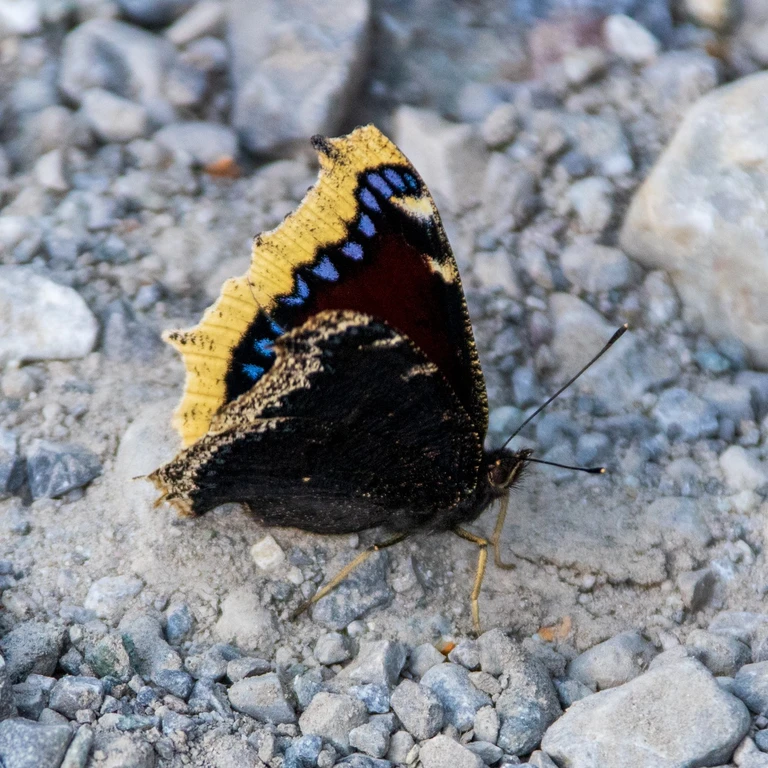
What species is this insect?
Nymphalis antiopa
